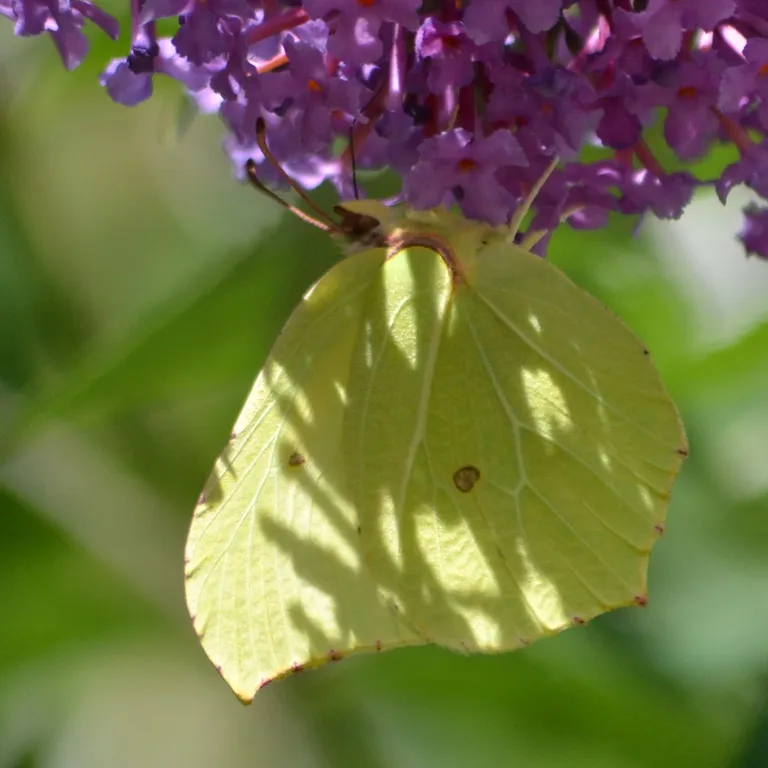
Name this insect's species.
Gonepteryx rhamni
